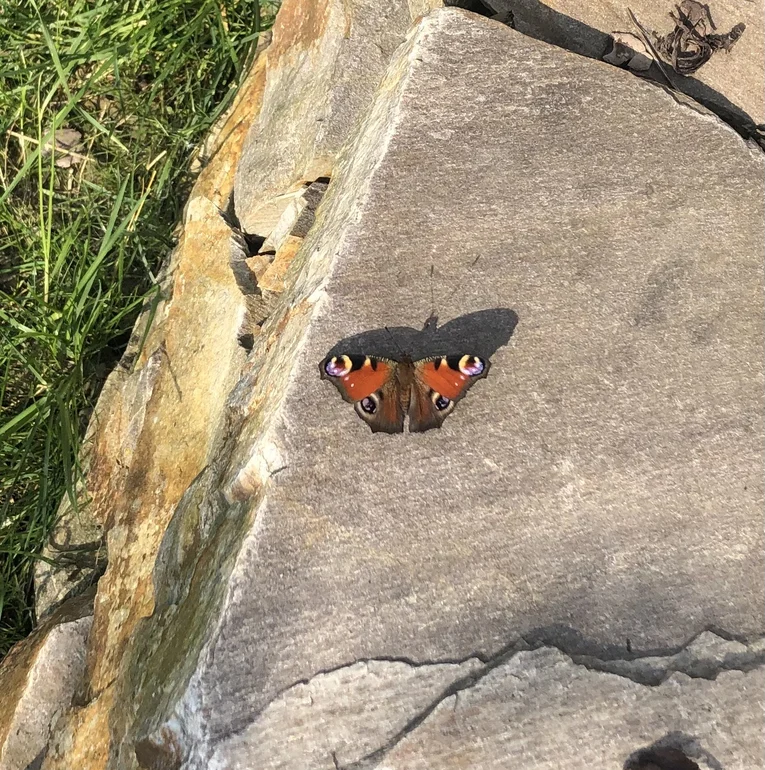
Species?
Aglais io
